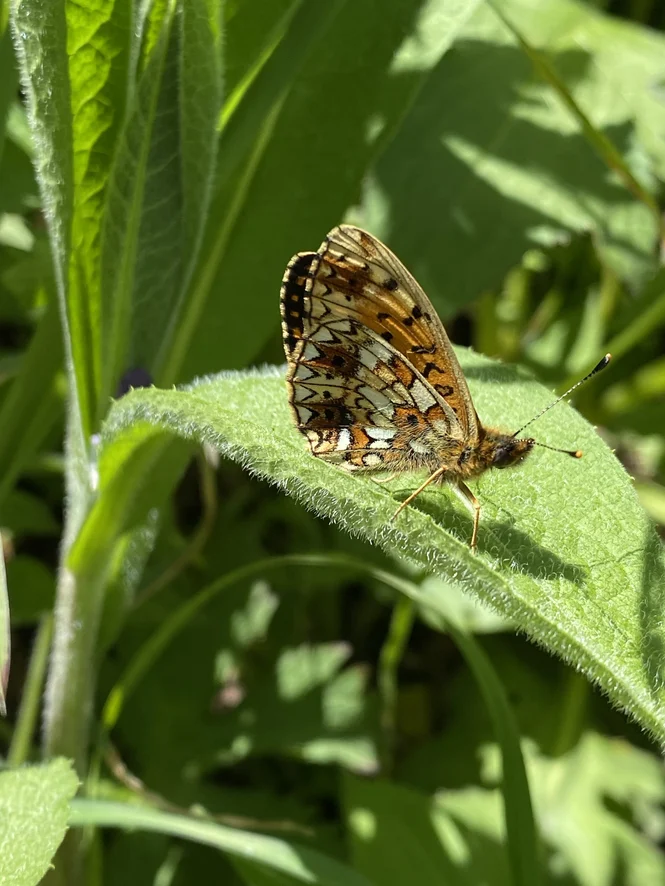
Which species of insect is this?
Boloria selene
